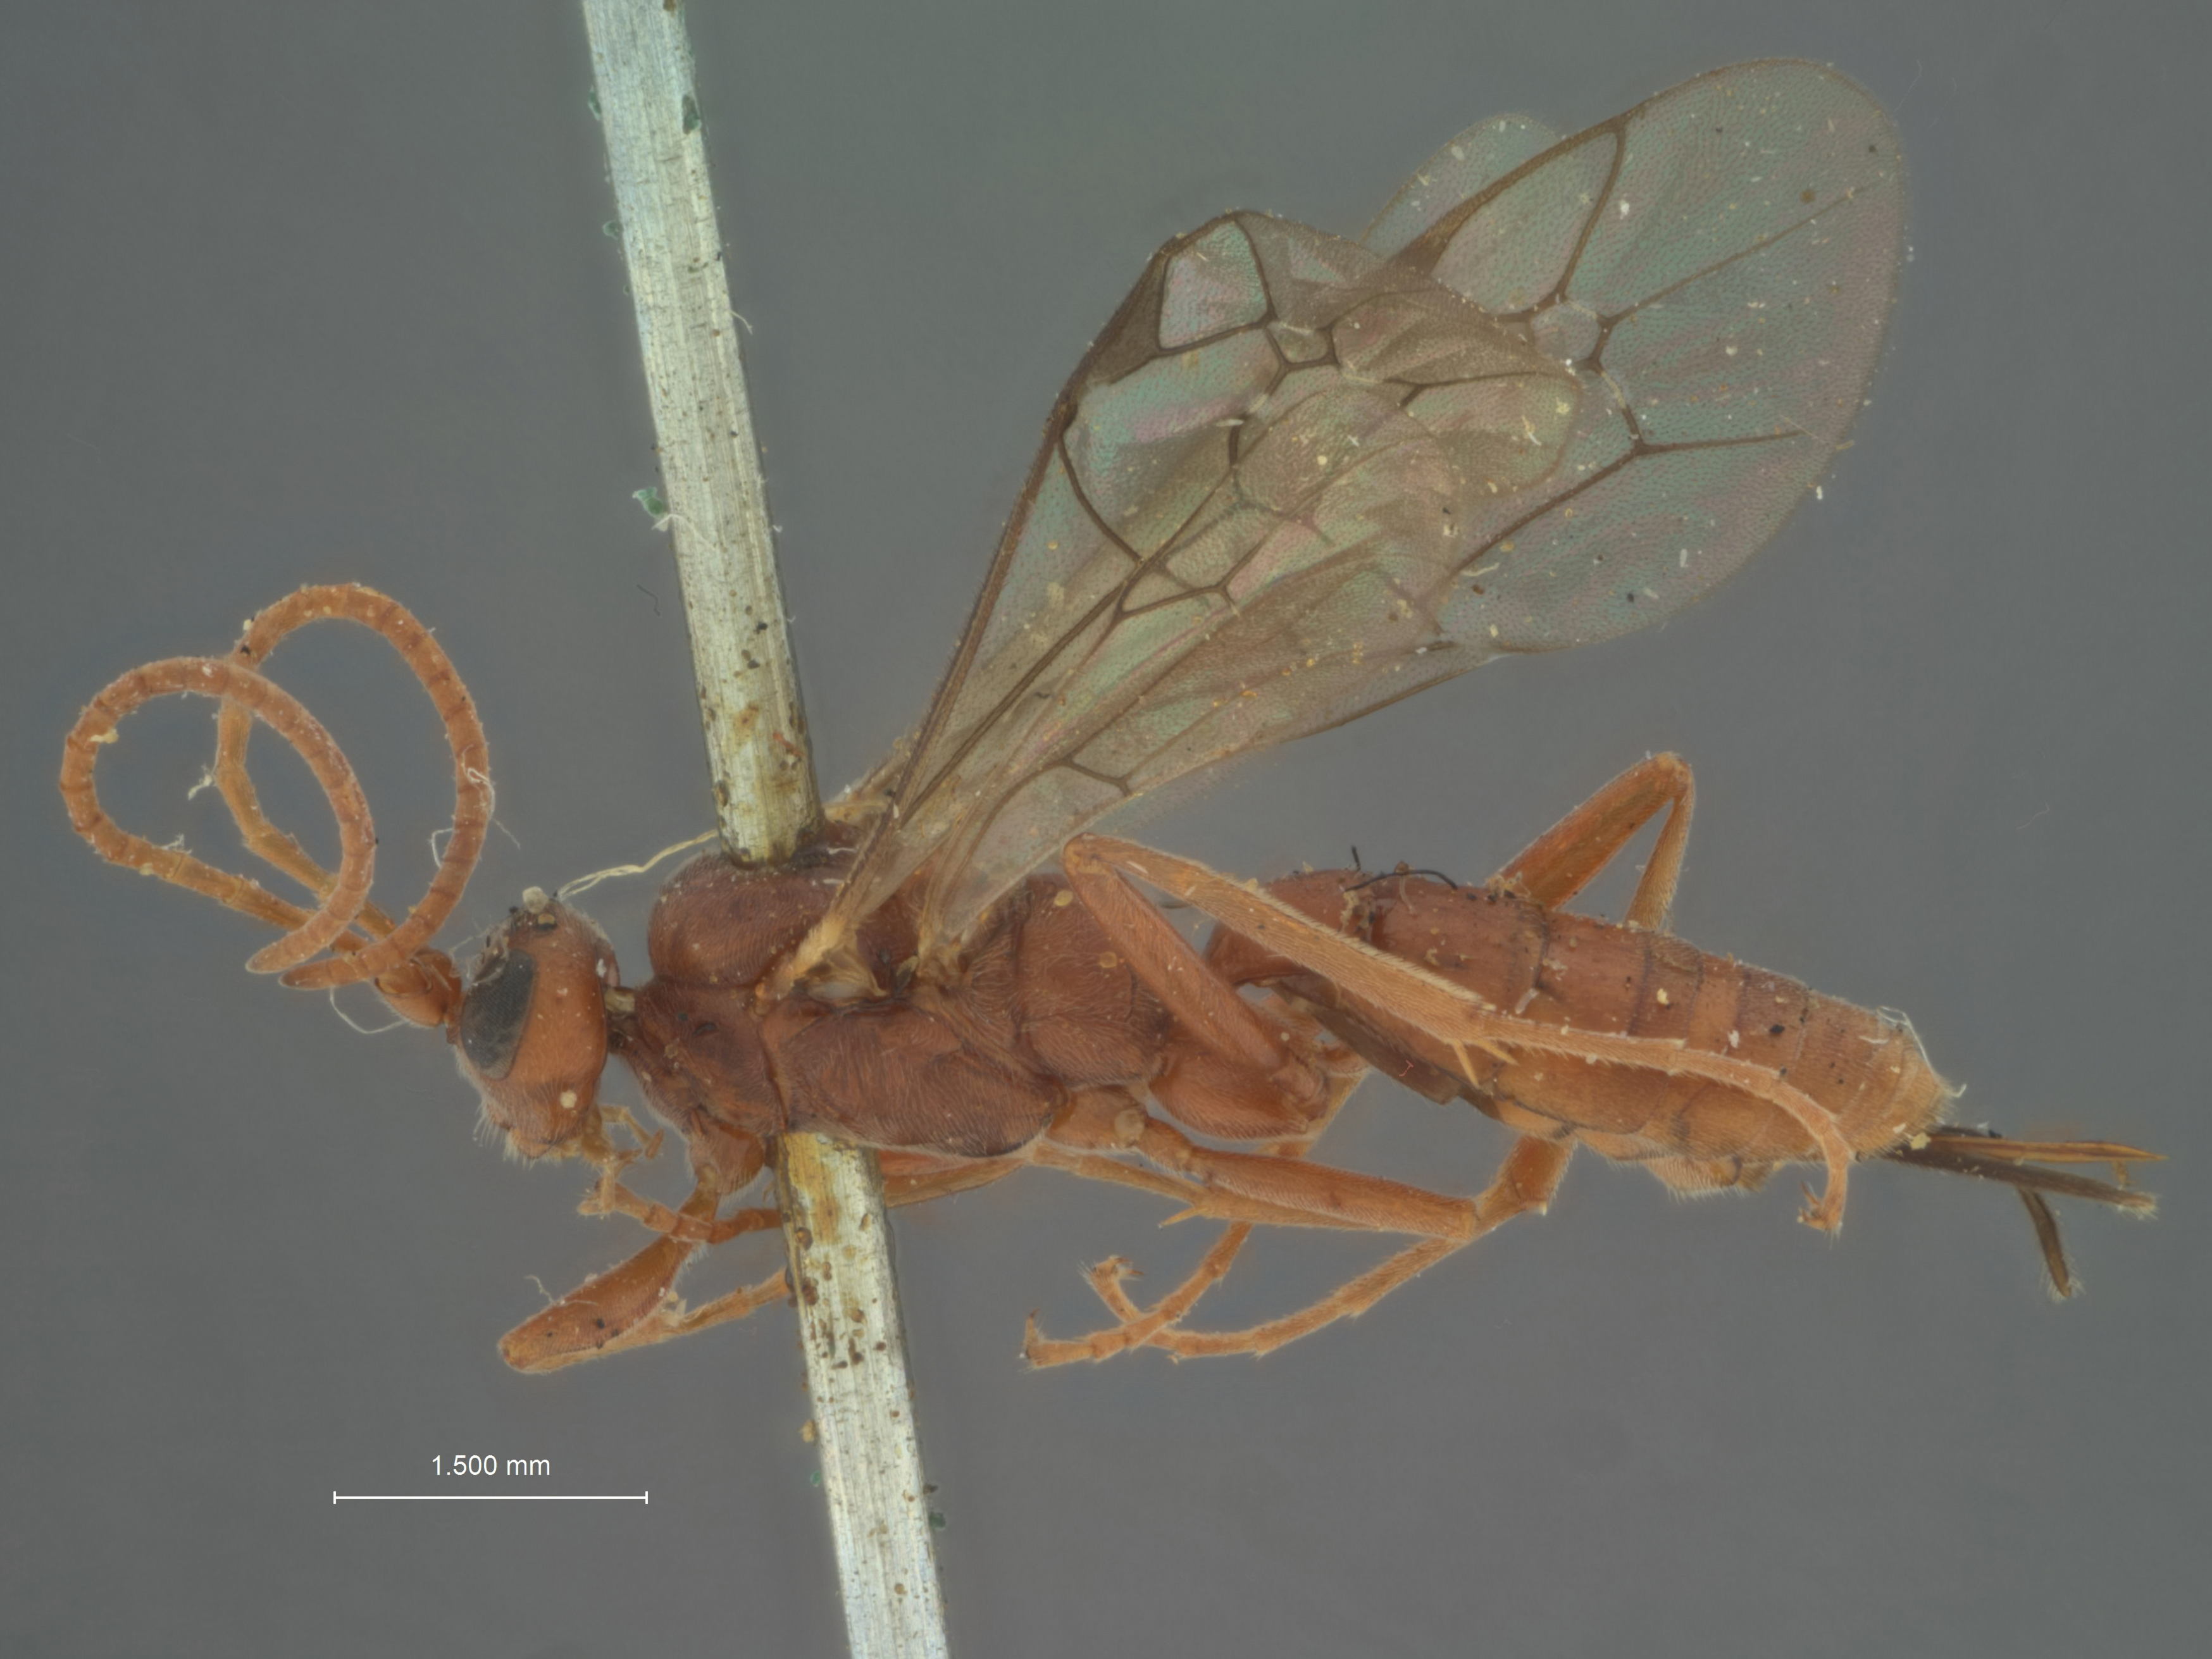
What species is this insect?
Stiboscopus ferrugineus
